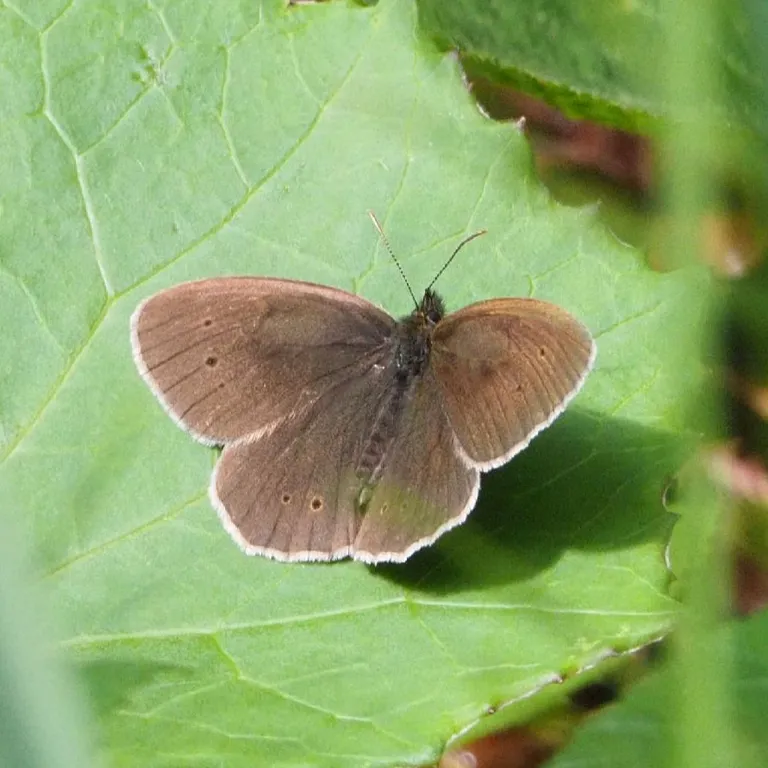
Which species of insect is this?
Aphantopus hyperantus
